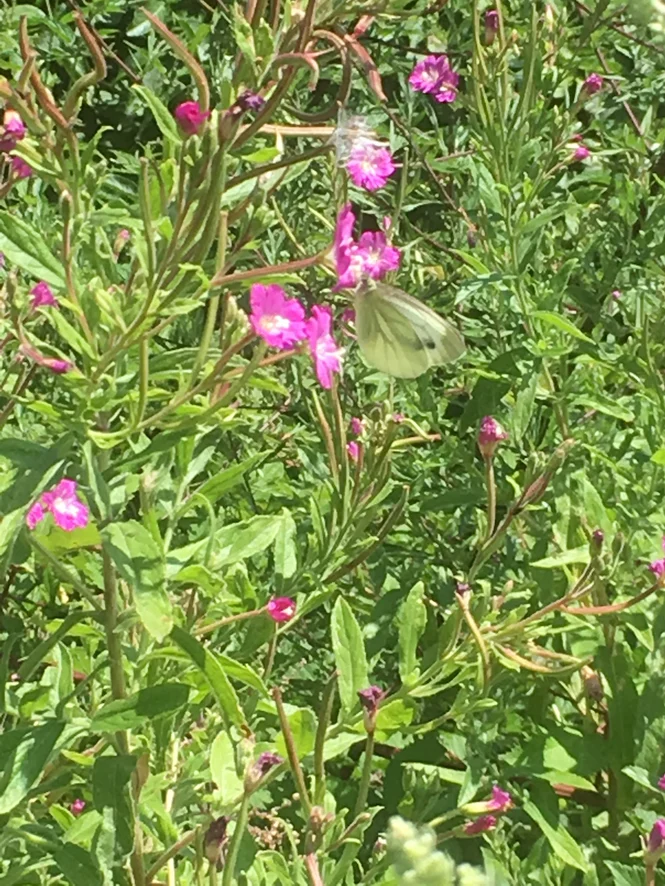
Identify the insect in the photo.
Pieris napi
